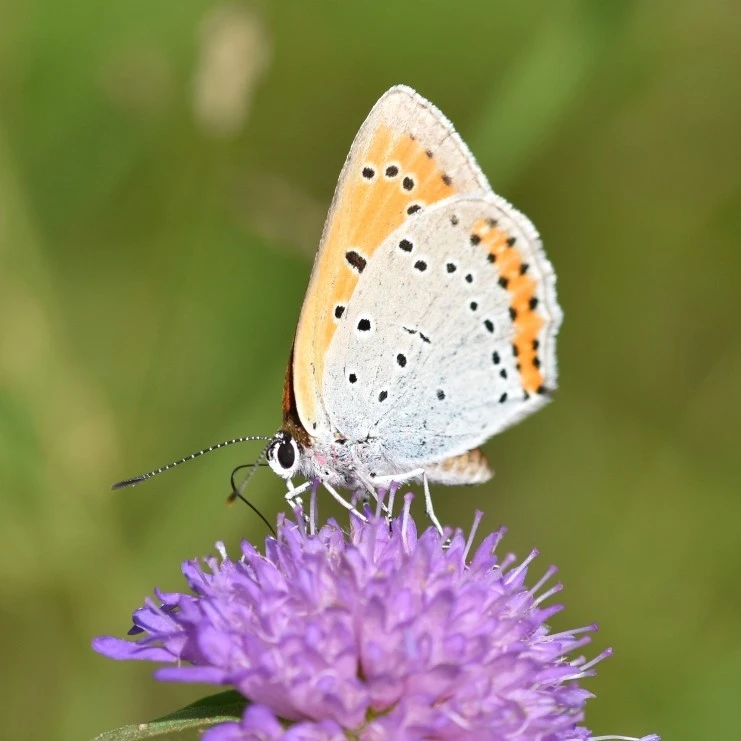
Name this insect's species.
Lycaena dispar
